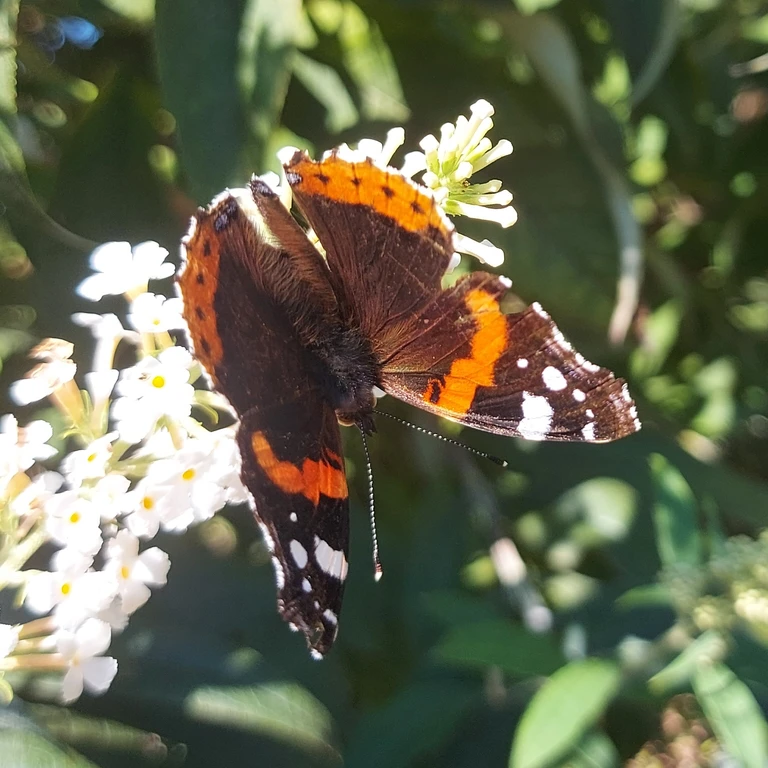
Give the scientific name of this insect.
Vanessa atalanta
